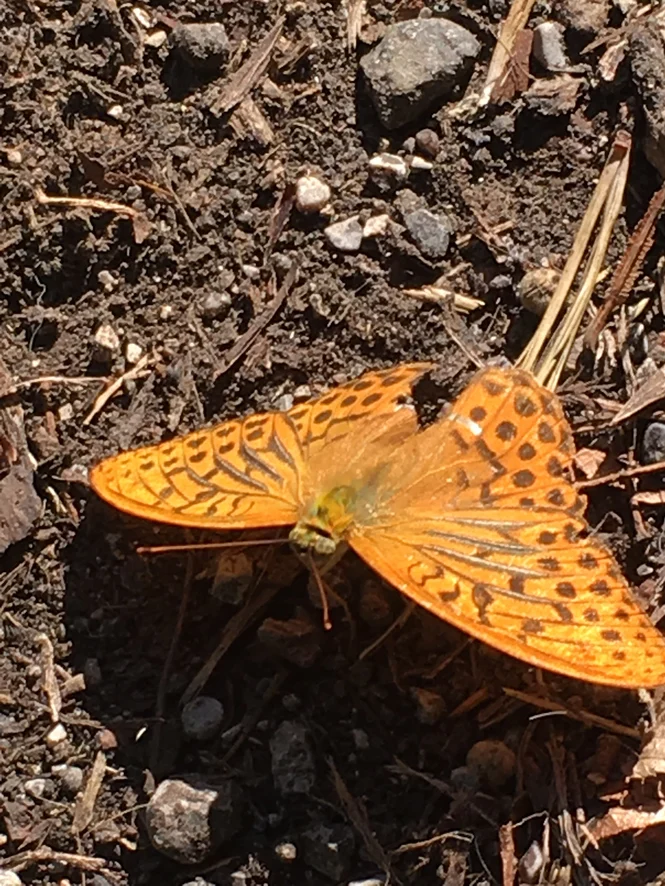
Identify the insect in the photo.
Argynnis paphia
